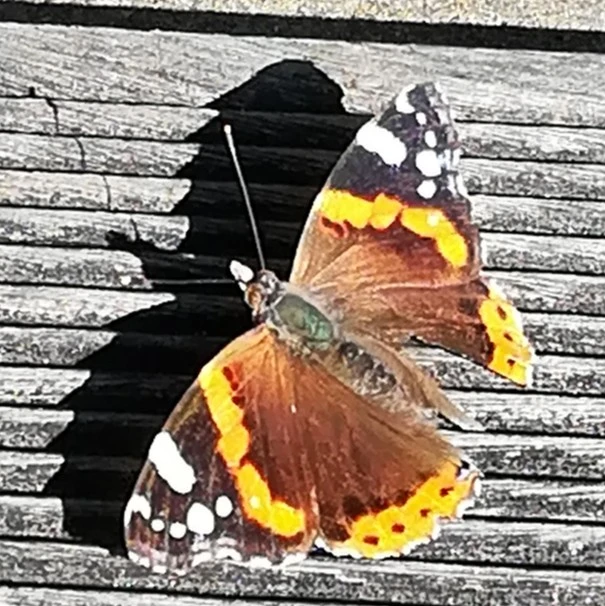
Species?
Vanessa atalanta
